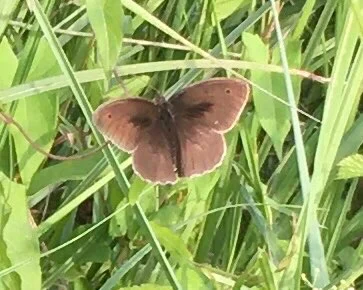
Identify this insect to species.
Maniola jurtina
